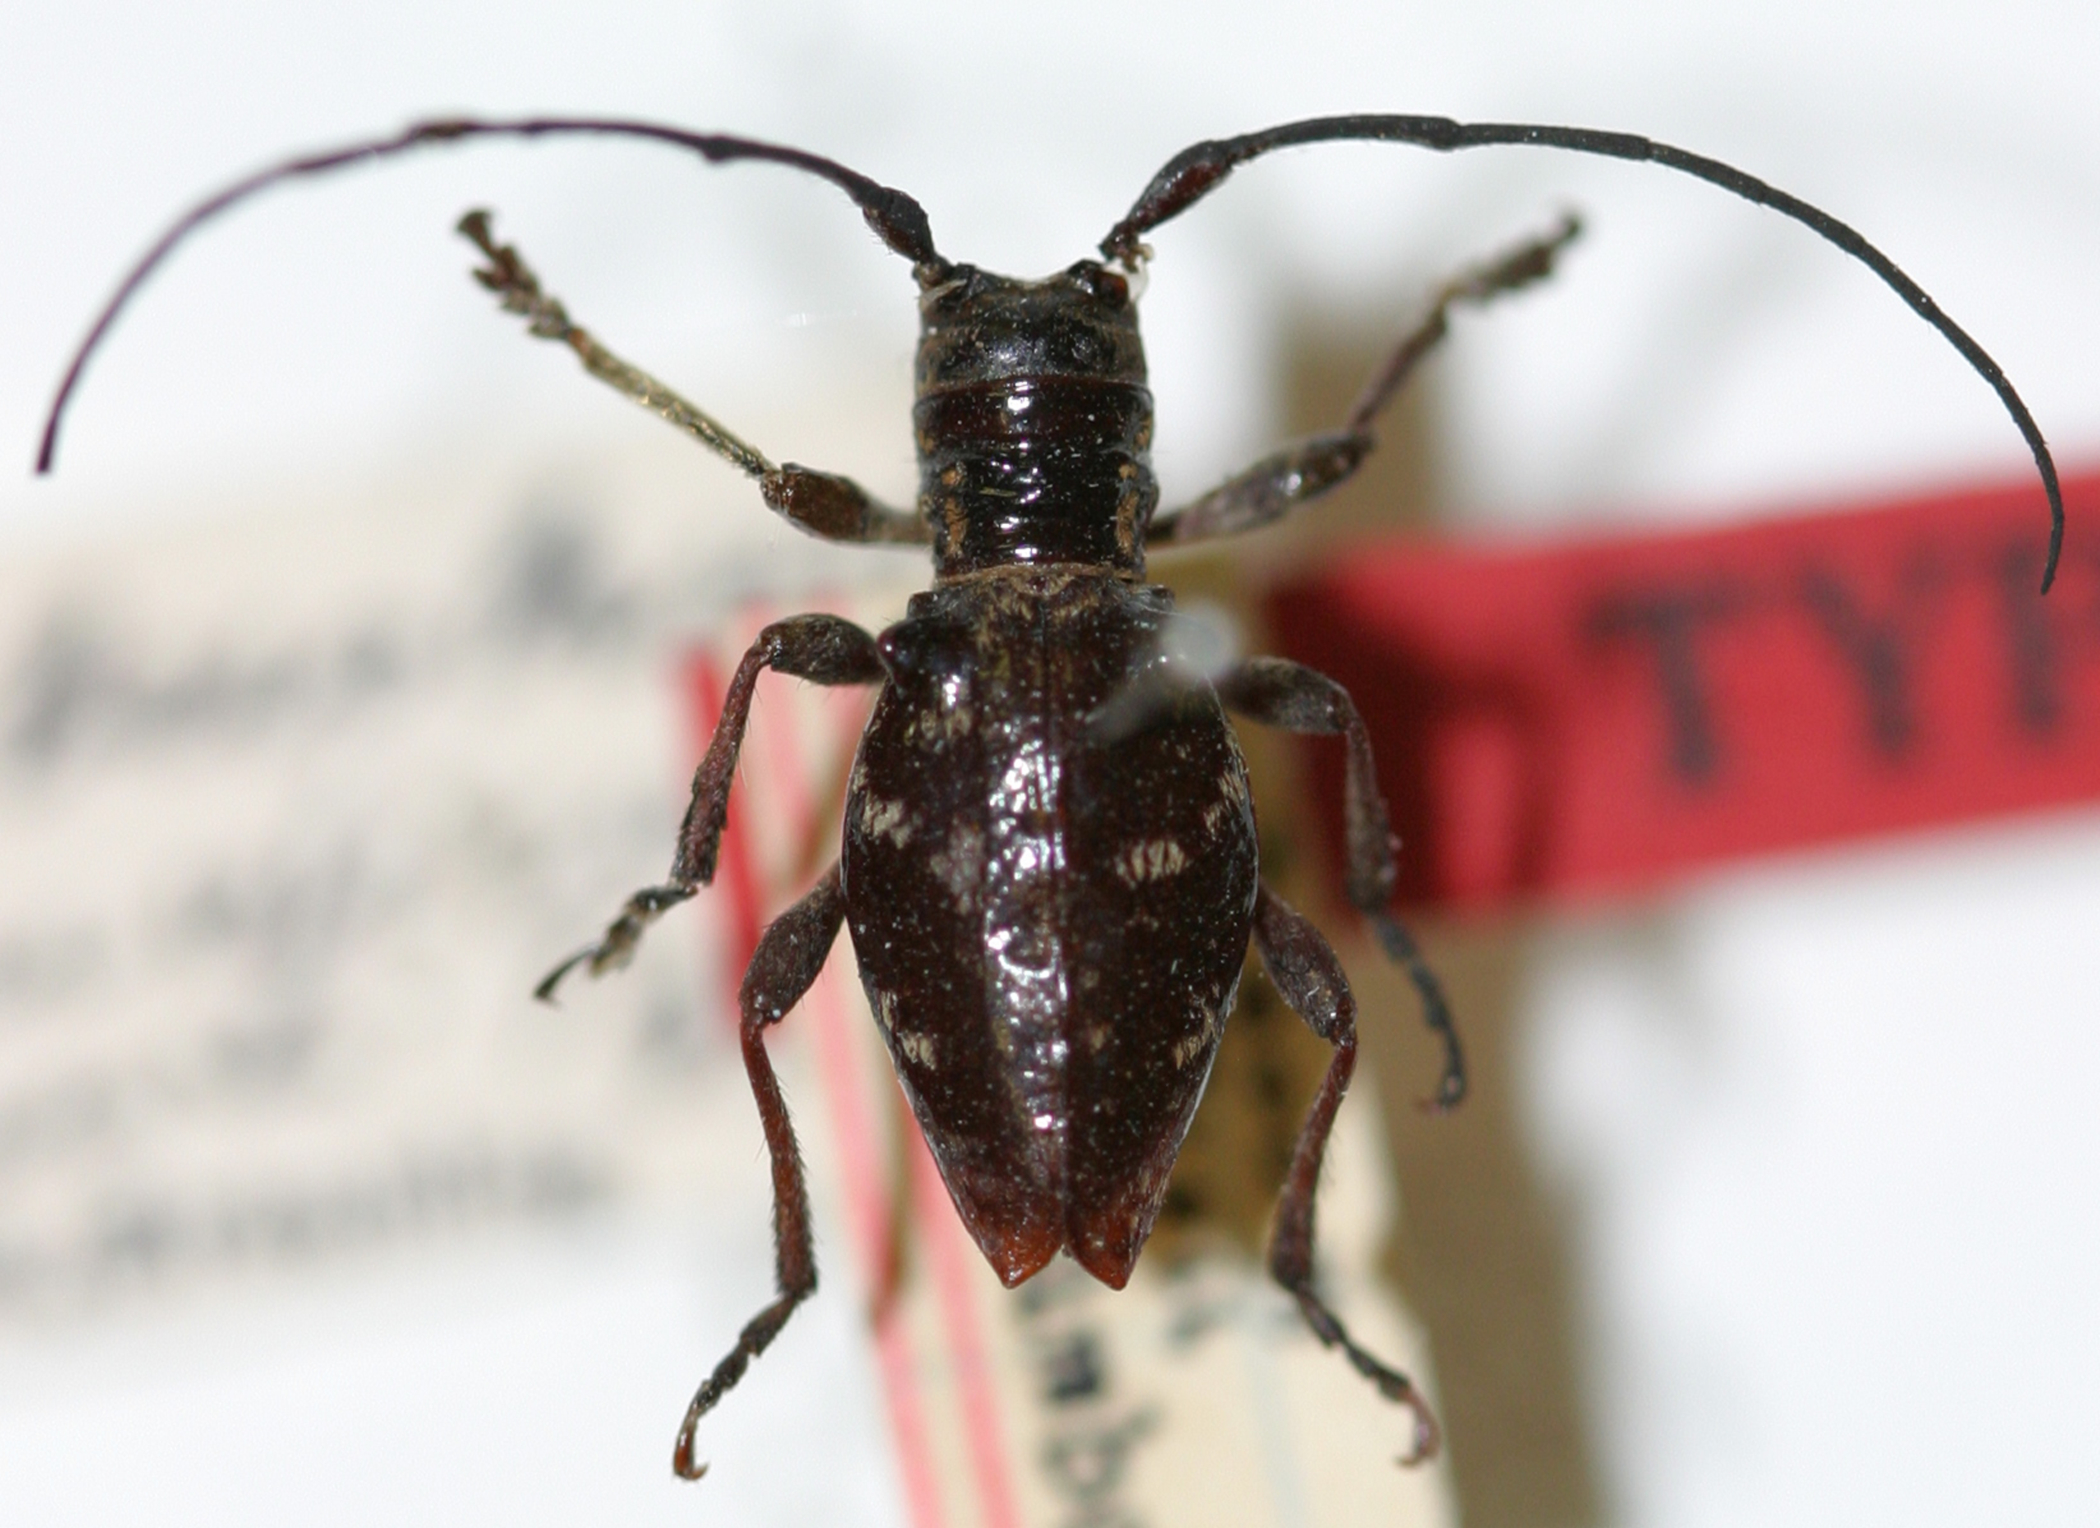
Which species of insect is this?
Tuberolamia andicola
